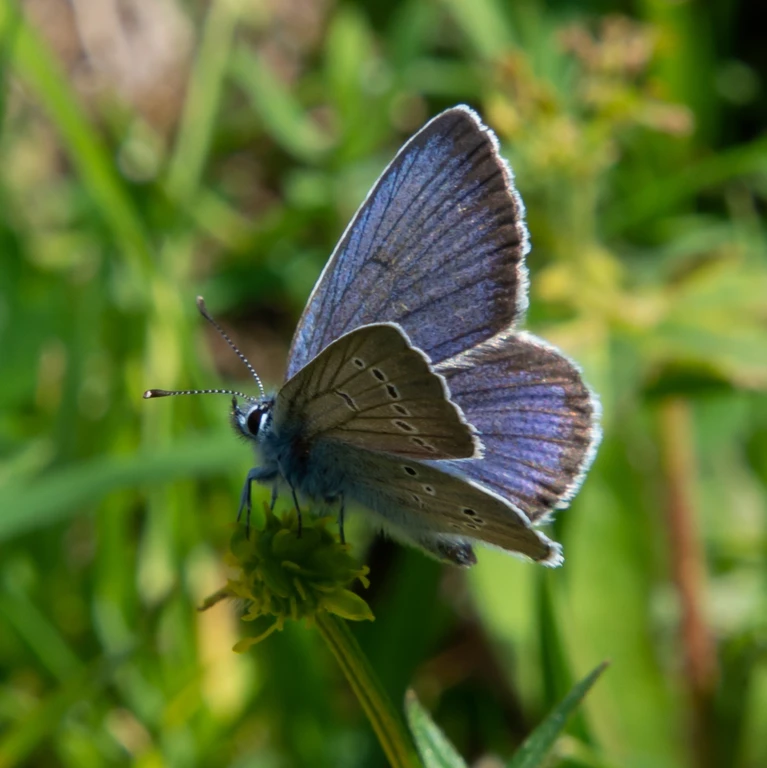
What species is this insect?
Cyaniris semiargus
